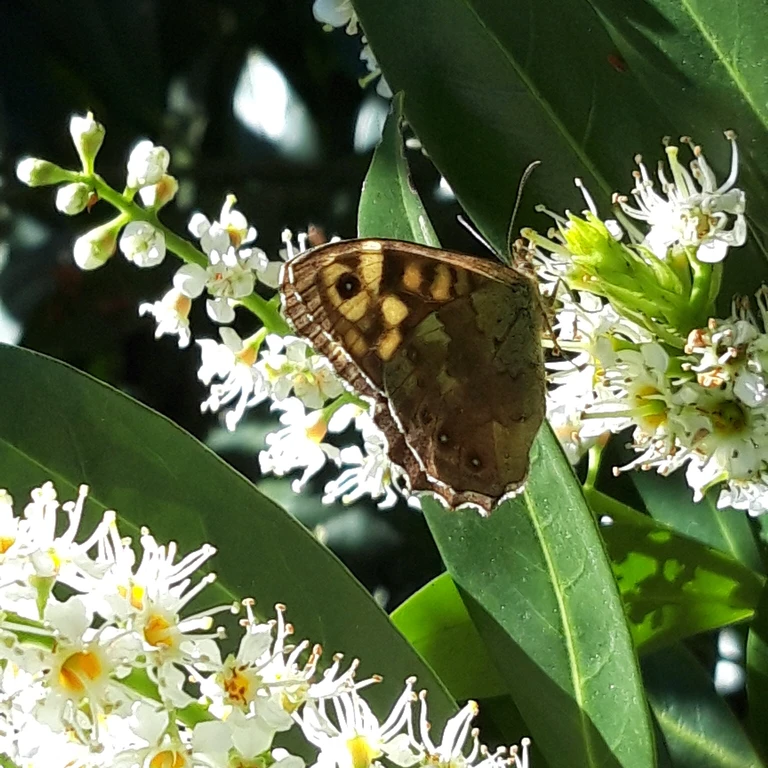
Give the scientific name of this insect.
Pararge aegeria
